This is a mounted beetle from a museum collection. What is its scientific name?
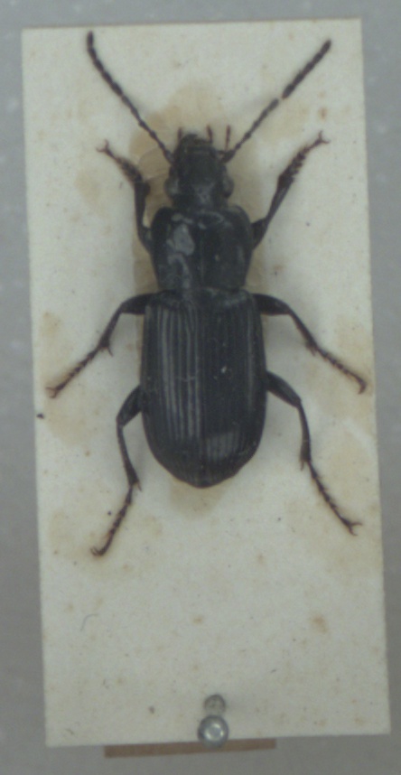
Pterostichus anthracinus
